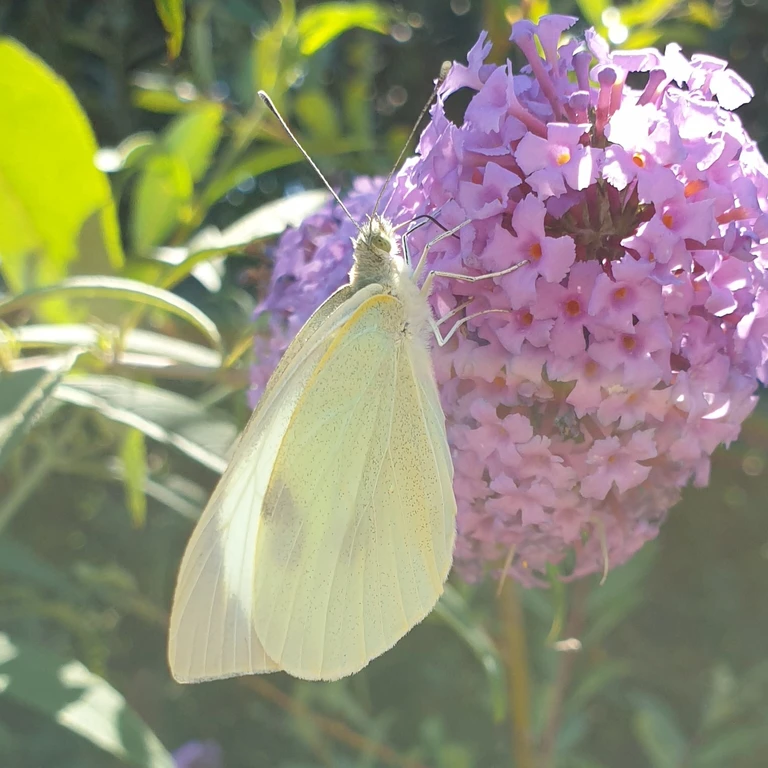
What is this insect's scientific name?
Pieris brassicae
